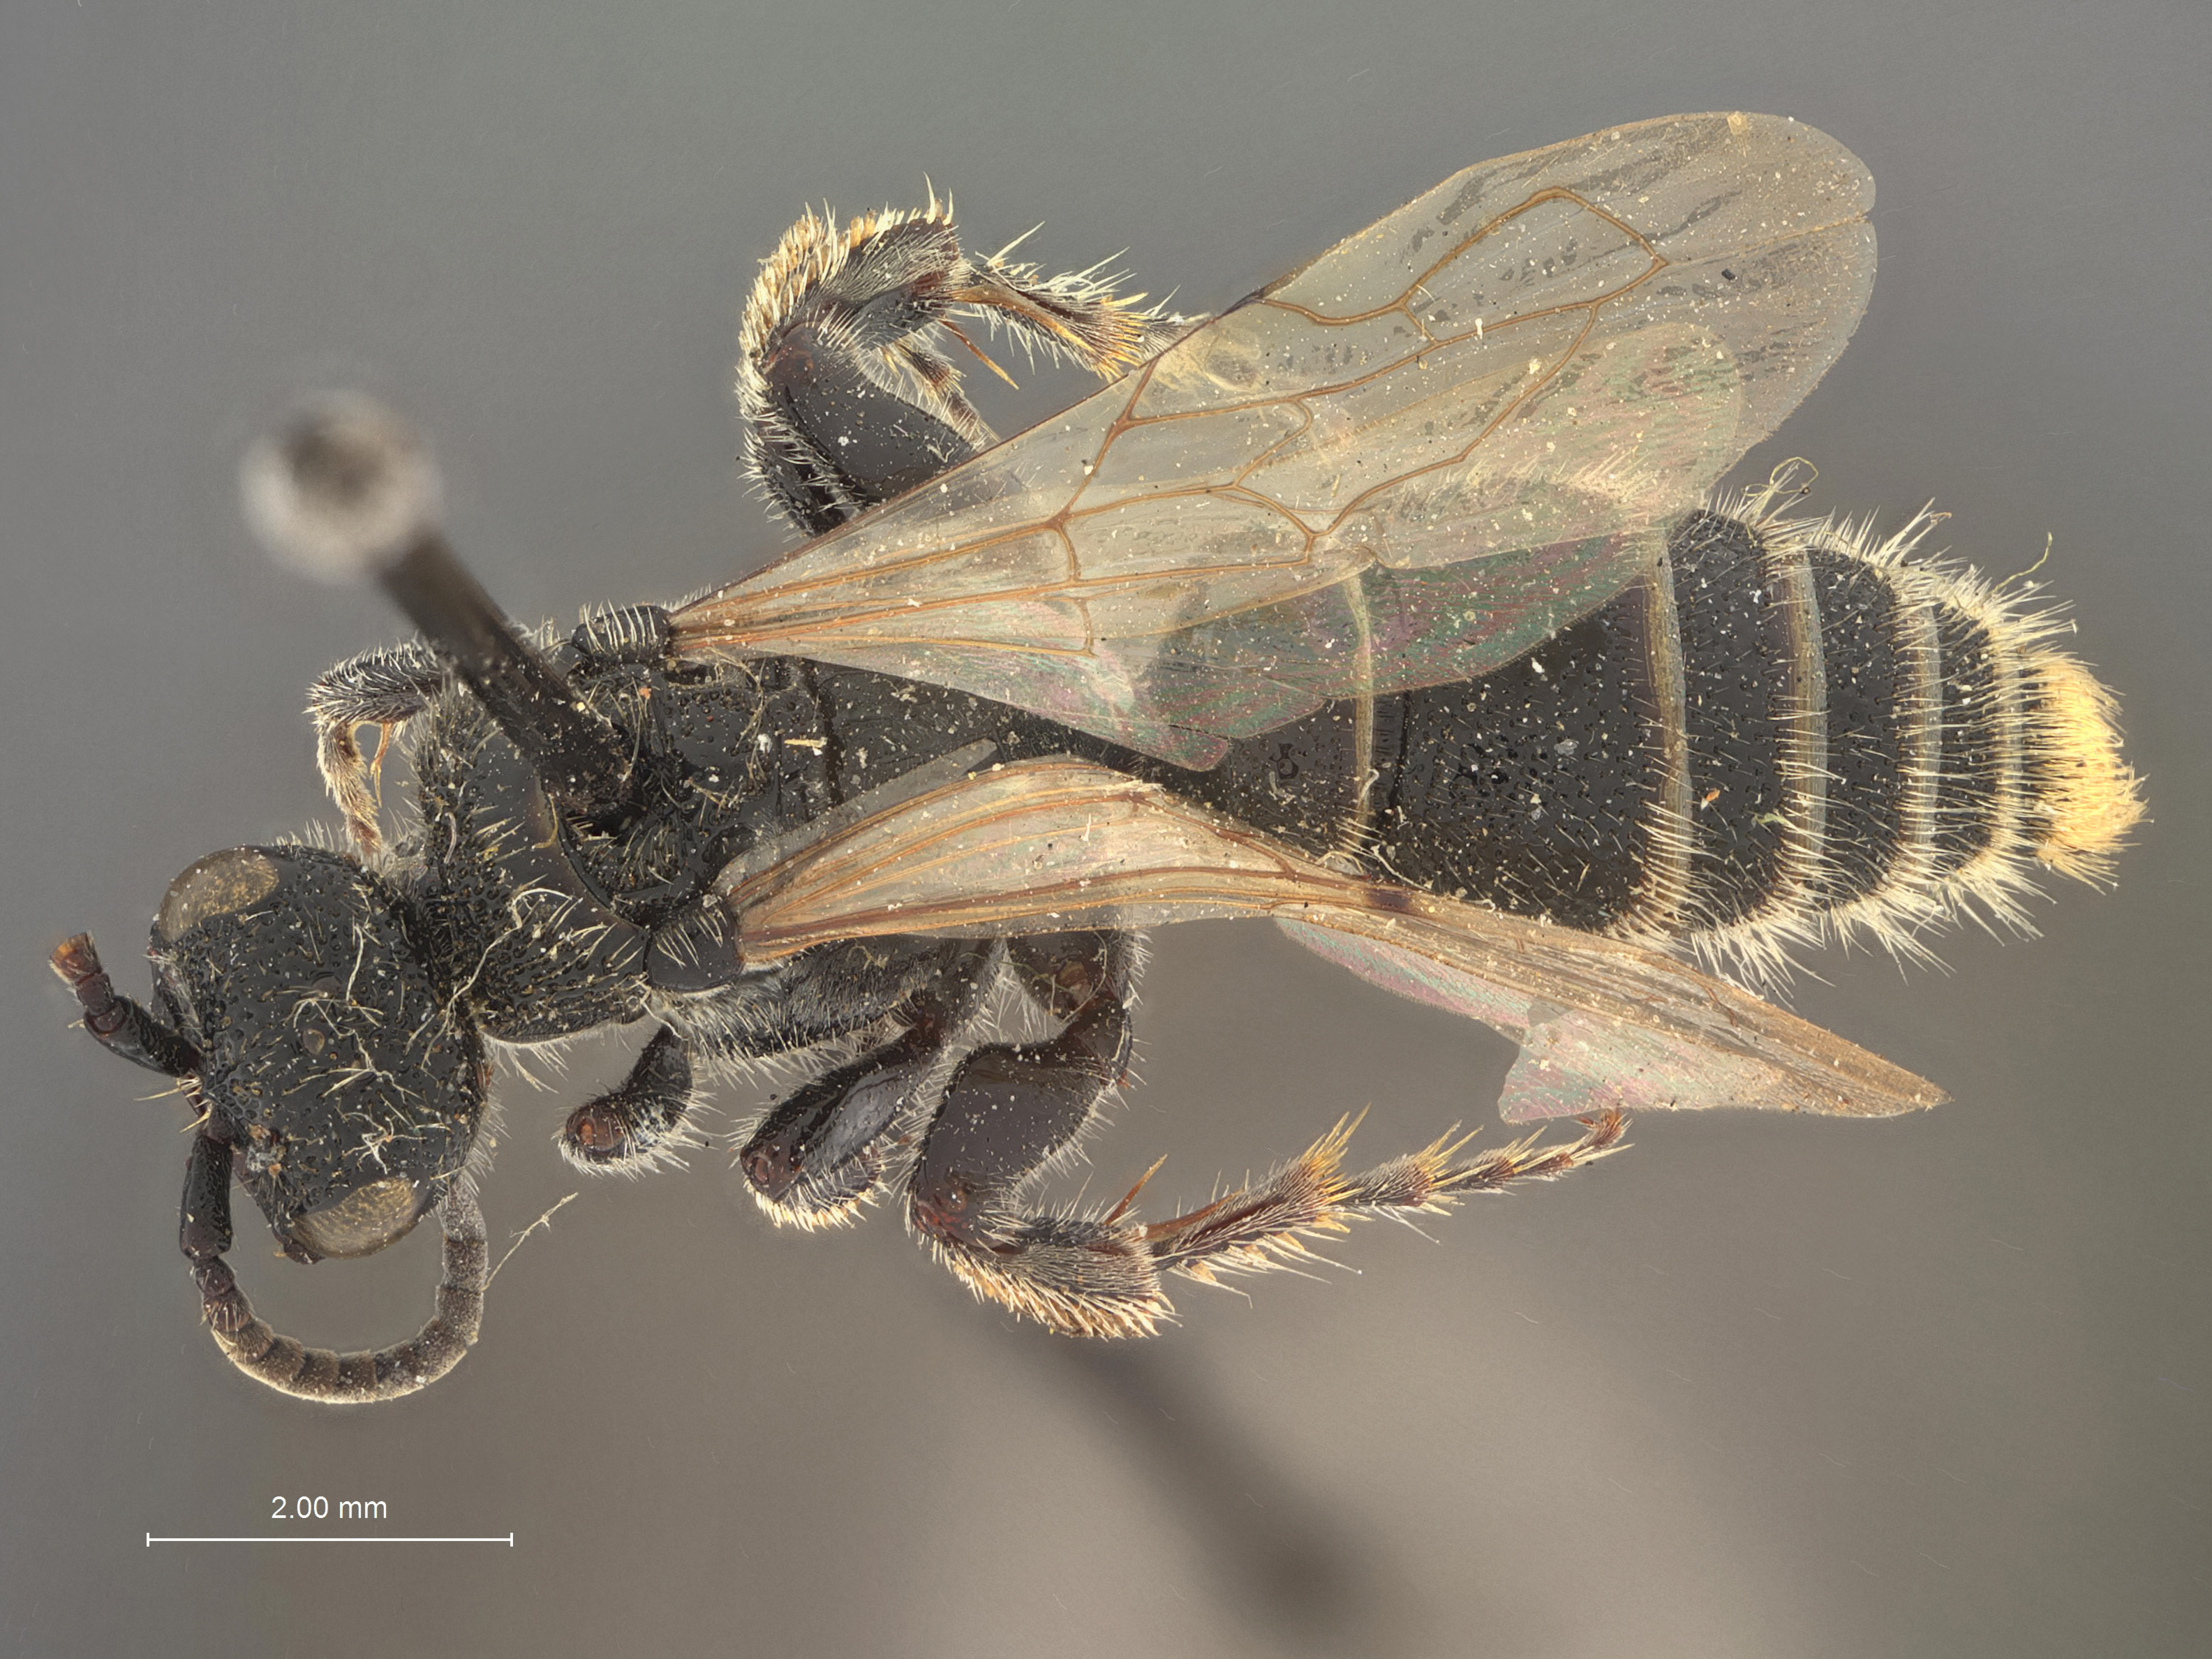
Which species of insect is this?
Neotiphia cristata
